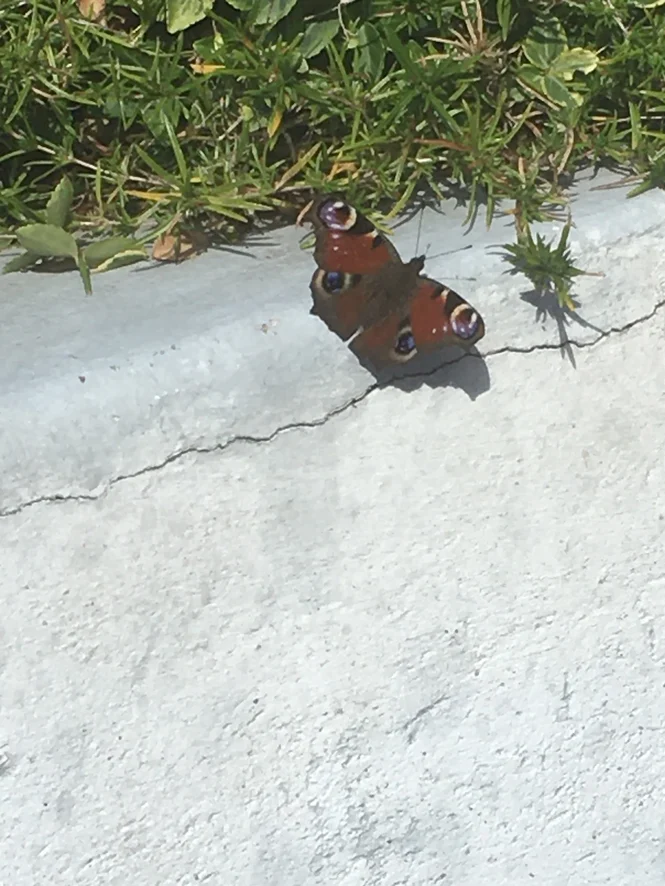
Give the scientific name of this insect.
Aglais io
